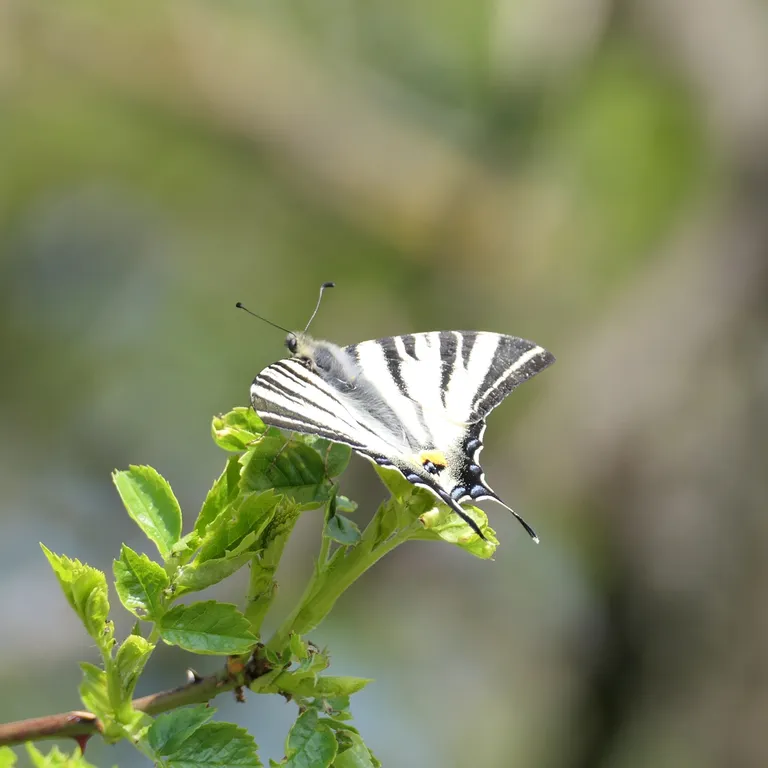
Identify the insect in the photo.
Iphiclides podalirius
